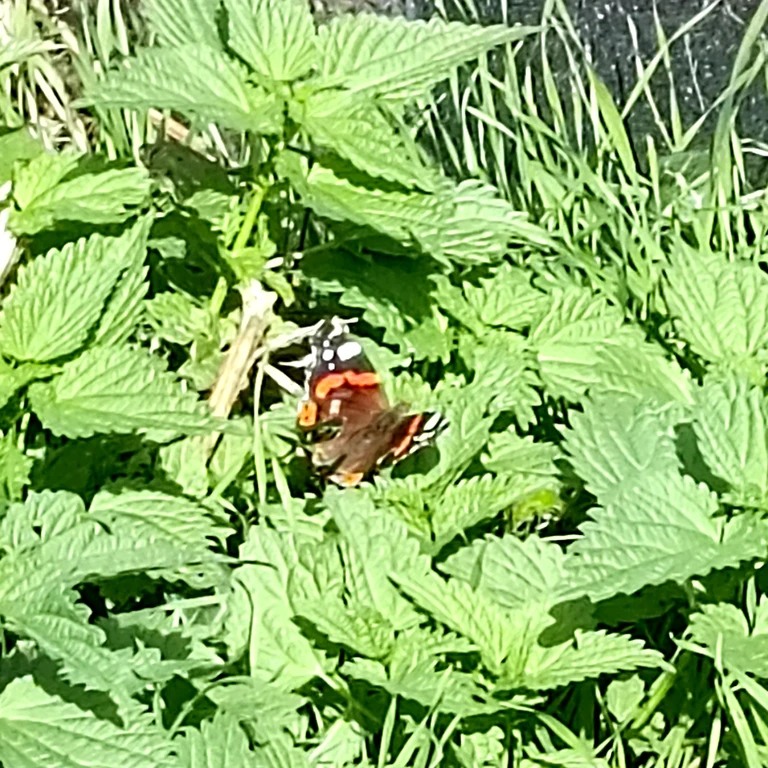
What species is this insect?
Vanessa atalanta
